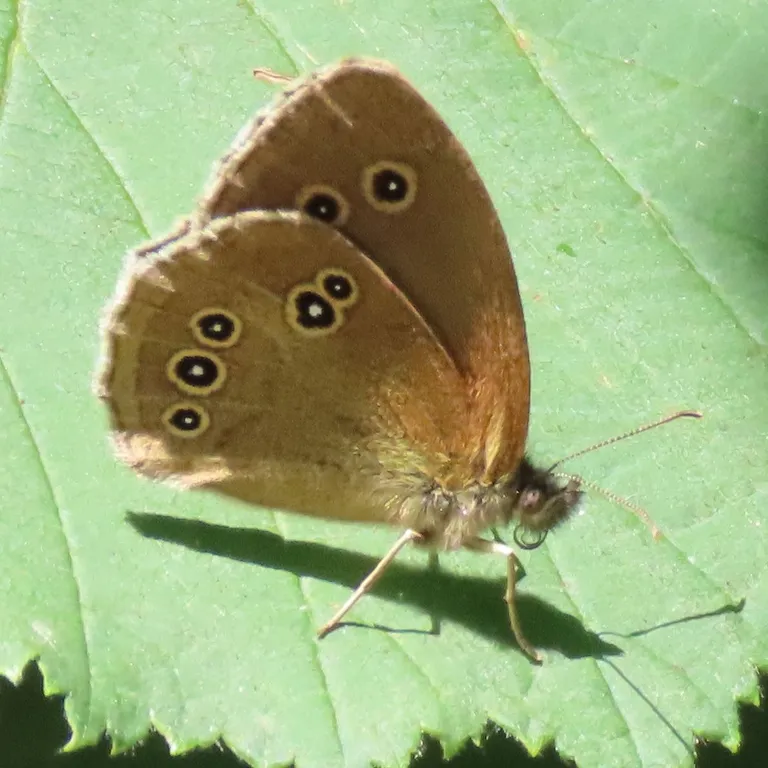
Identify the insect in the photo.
Aphantopus hyperantus
